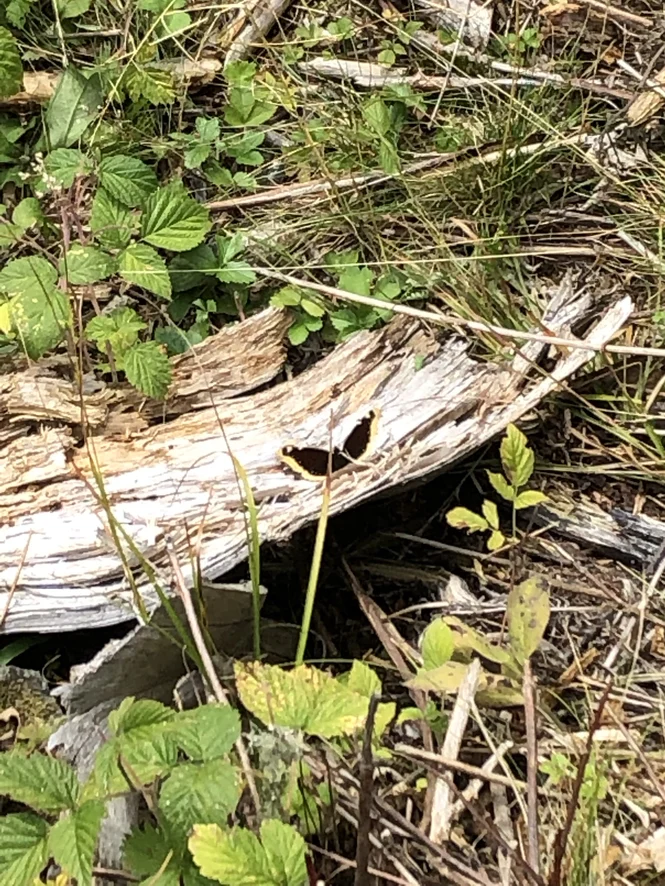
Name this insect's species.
Nymphalis antiopa
